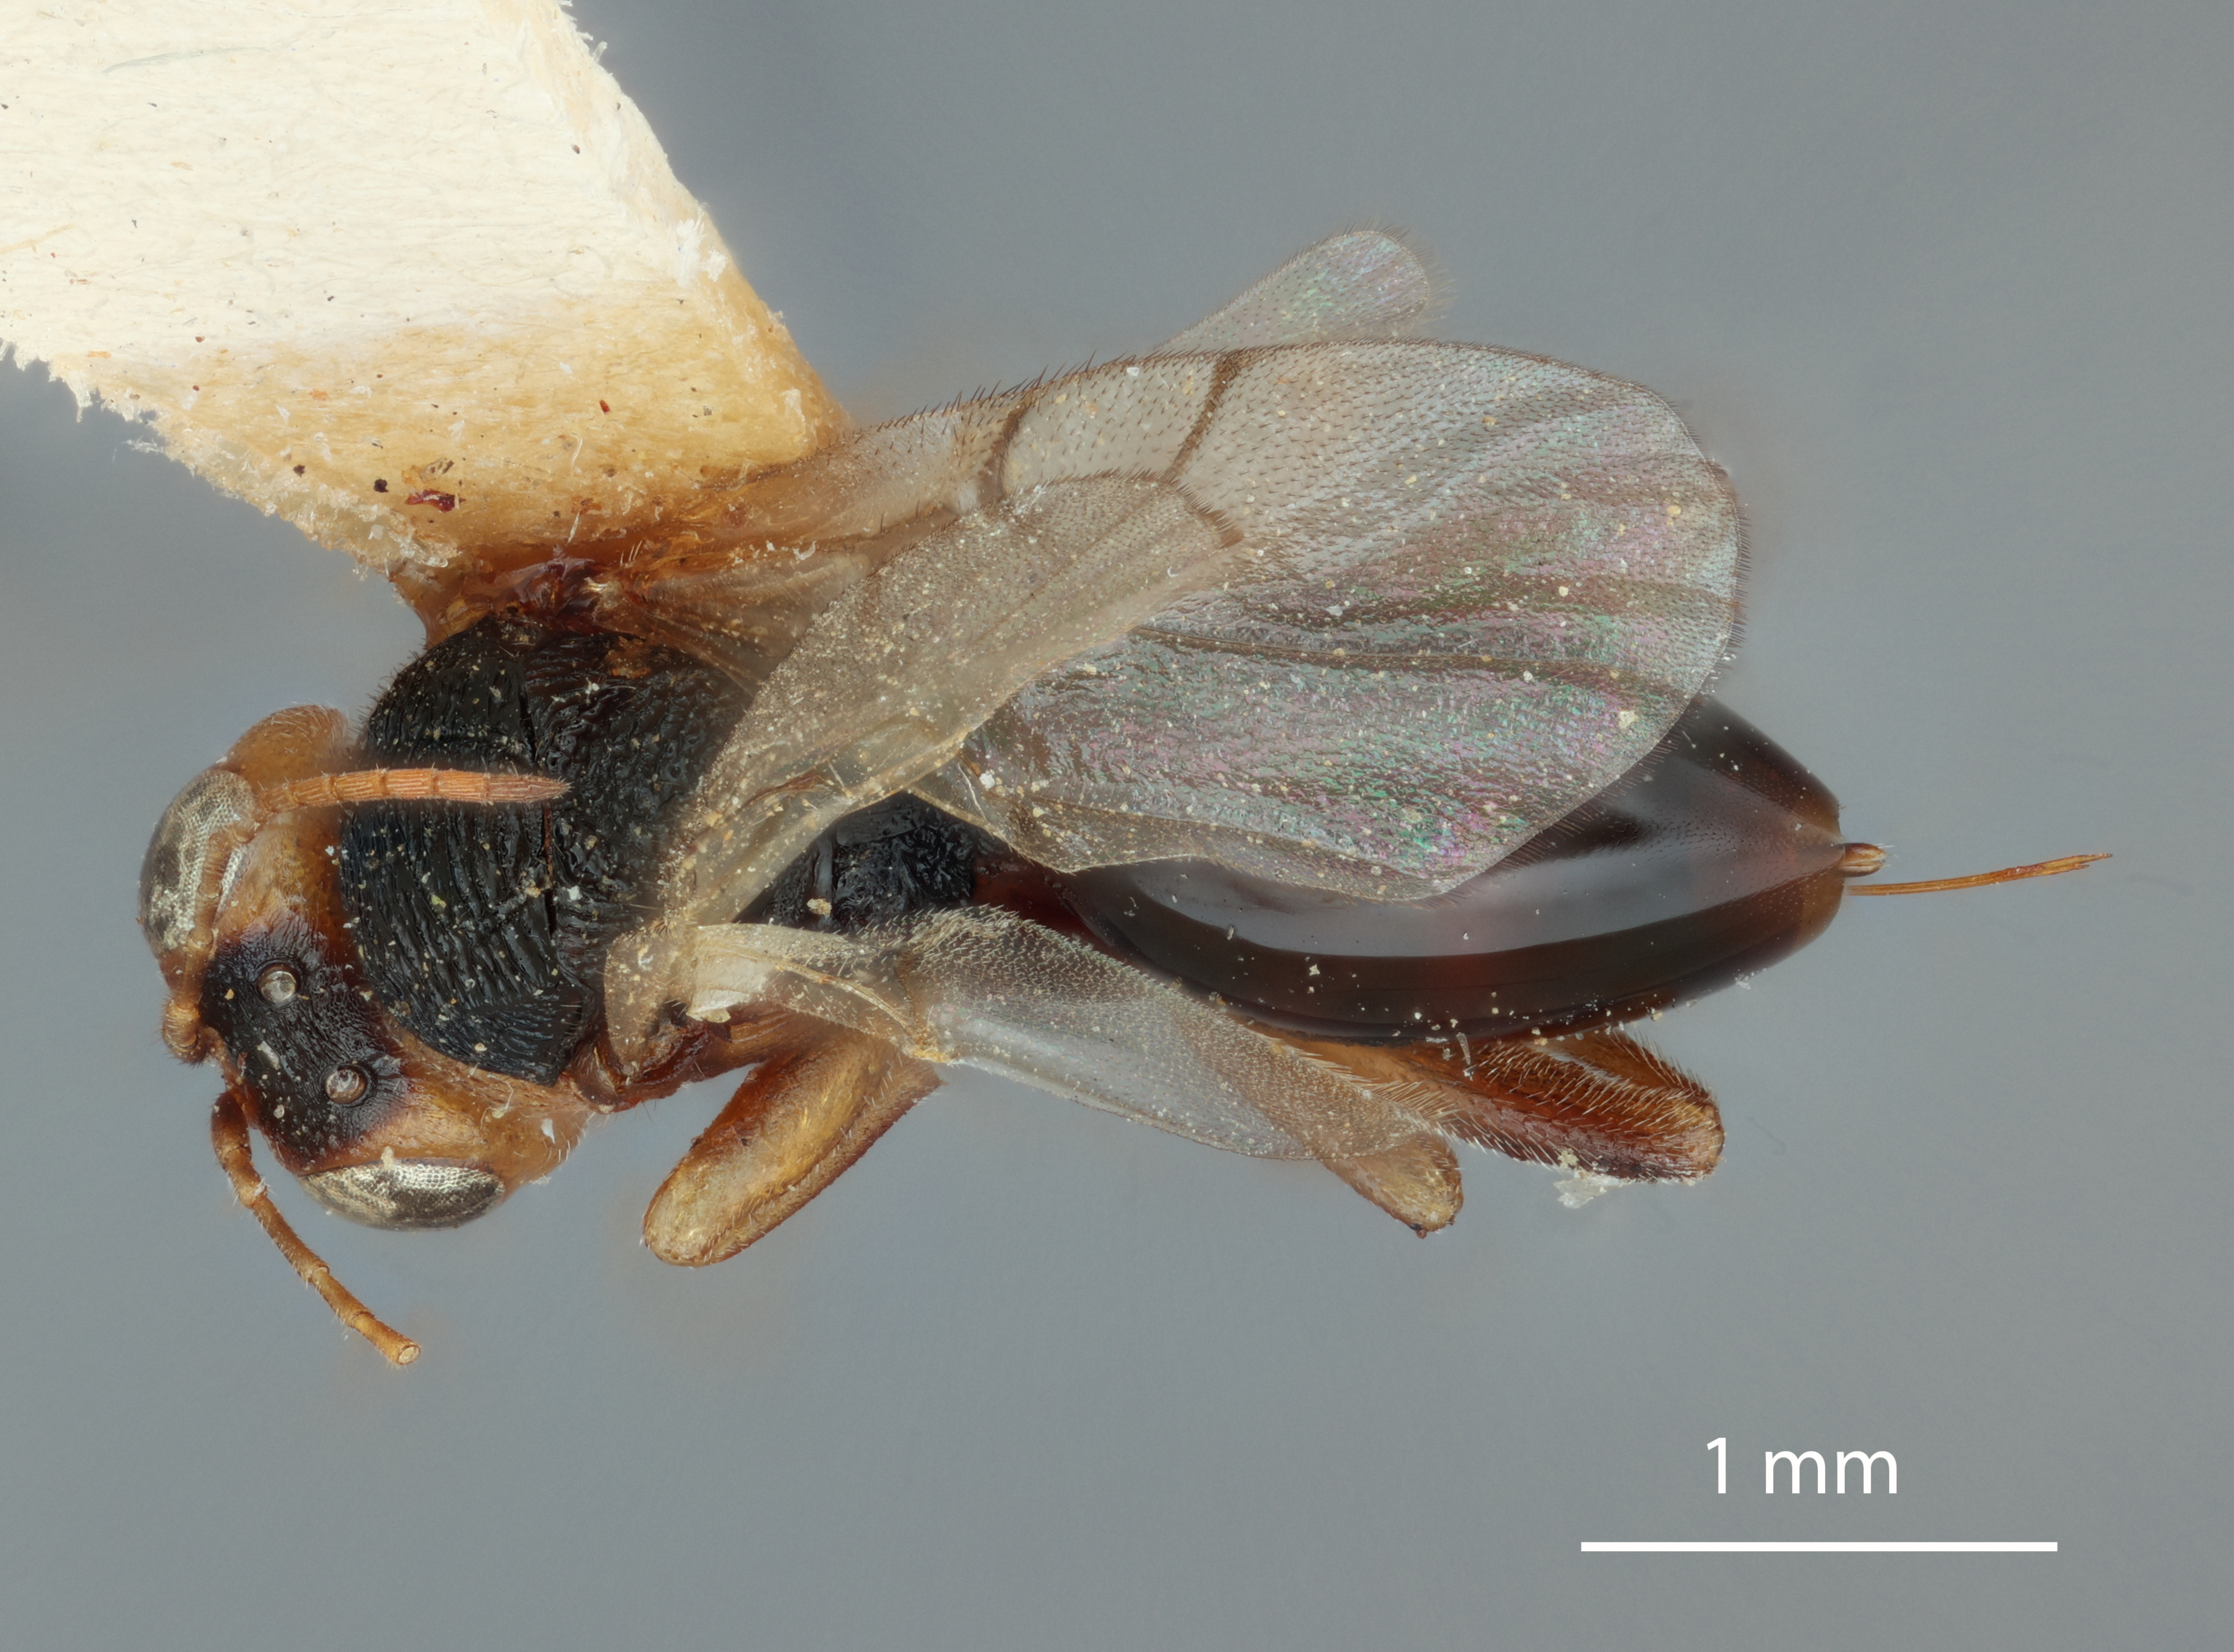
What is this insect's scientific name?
Saphonecrus brevis
